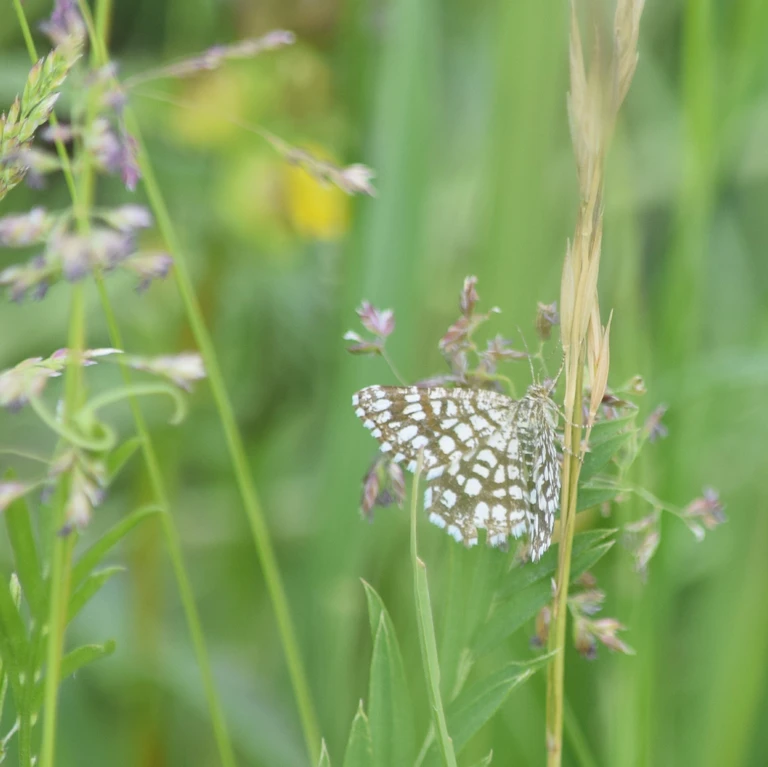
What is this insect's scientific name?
Chiasmia clathrata
